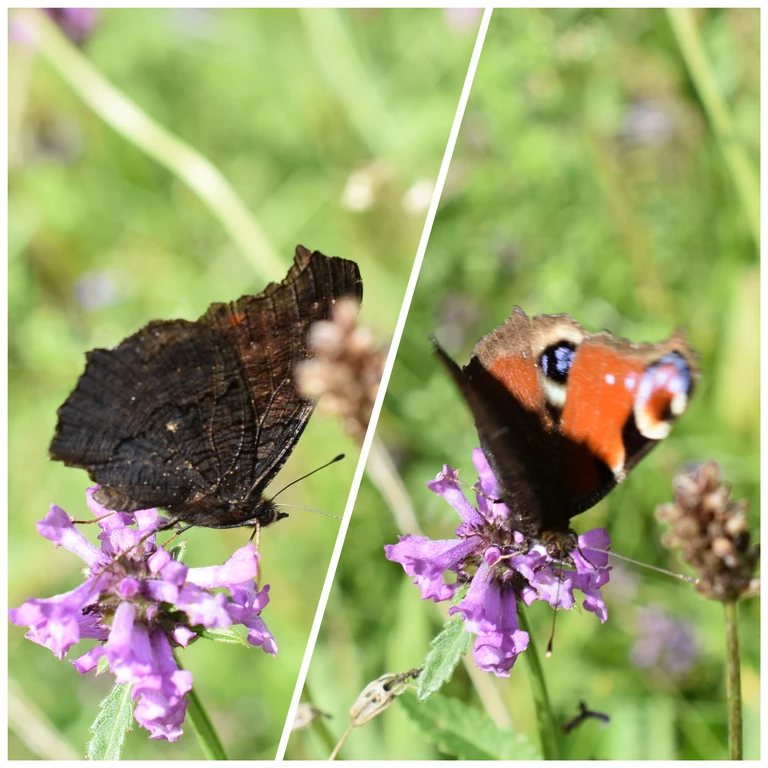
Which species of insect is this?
Aglais io
